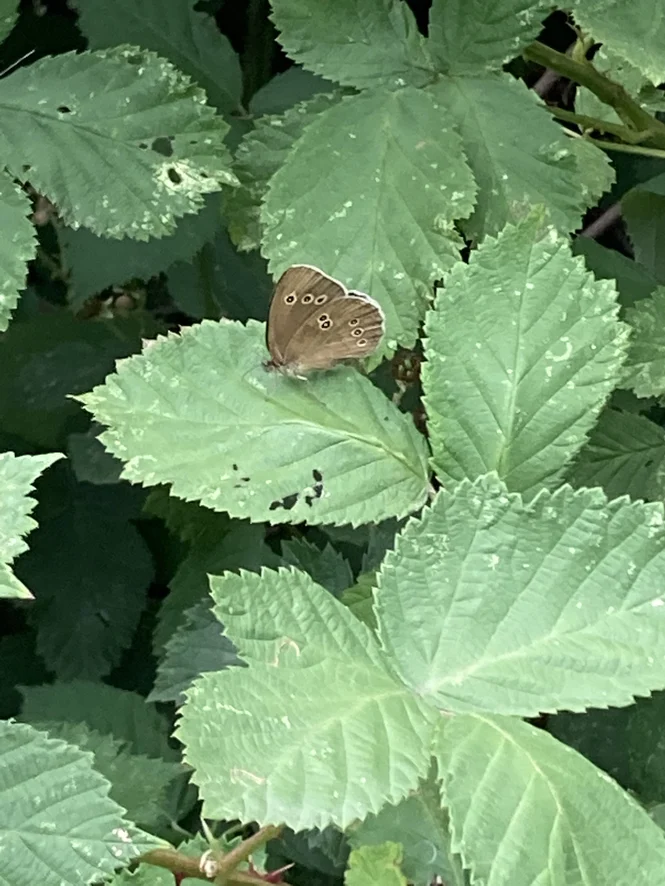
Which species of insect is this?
Aphantopus hyperantus
